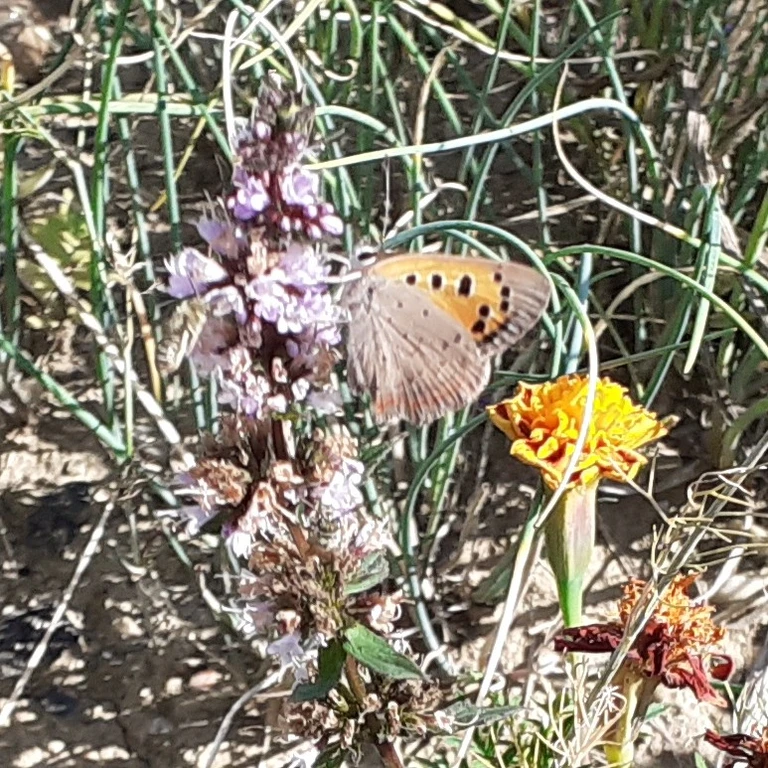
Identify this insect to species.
Lycaena phlaeas
